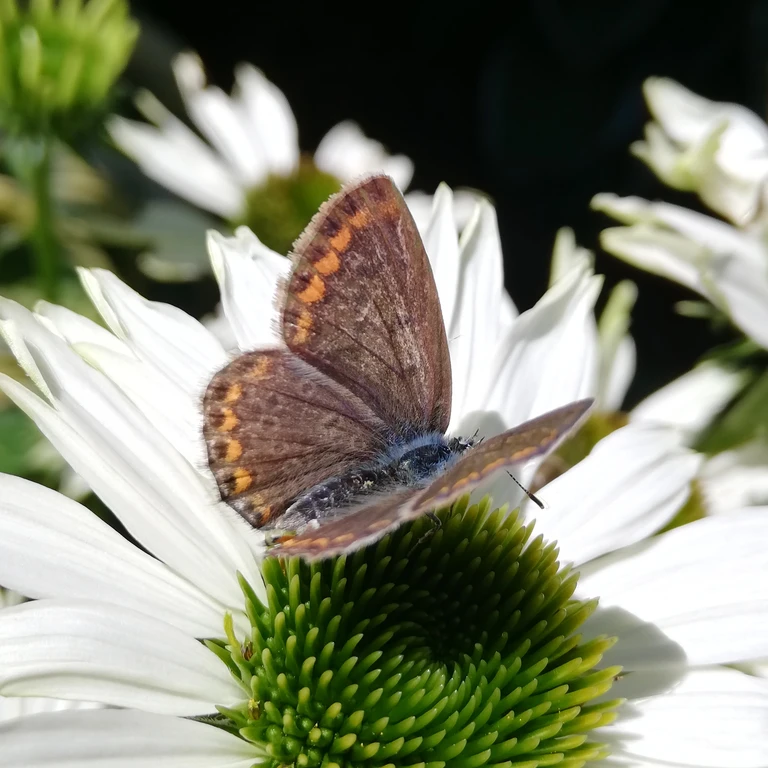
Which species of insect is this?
Polyommatus icarus
